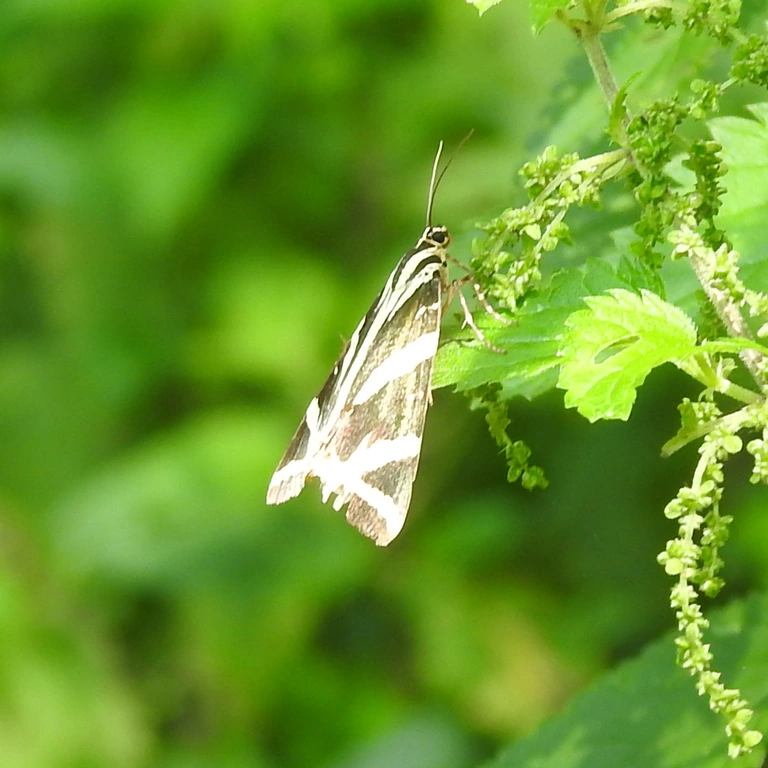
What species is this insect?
Euplagia quadripunctaria
